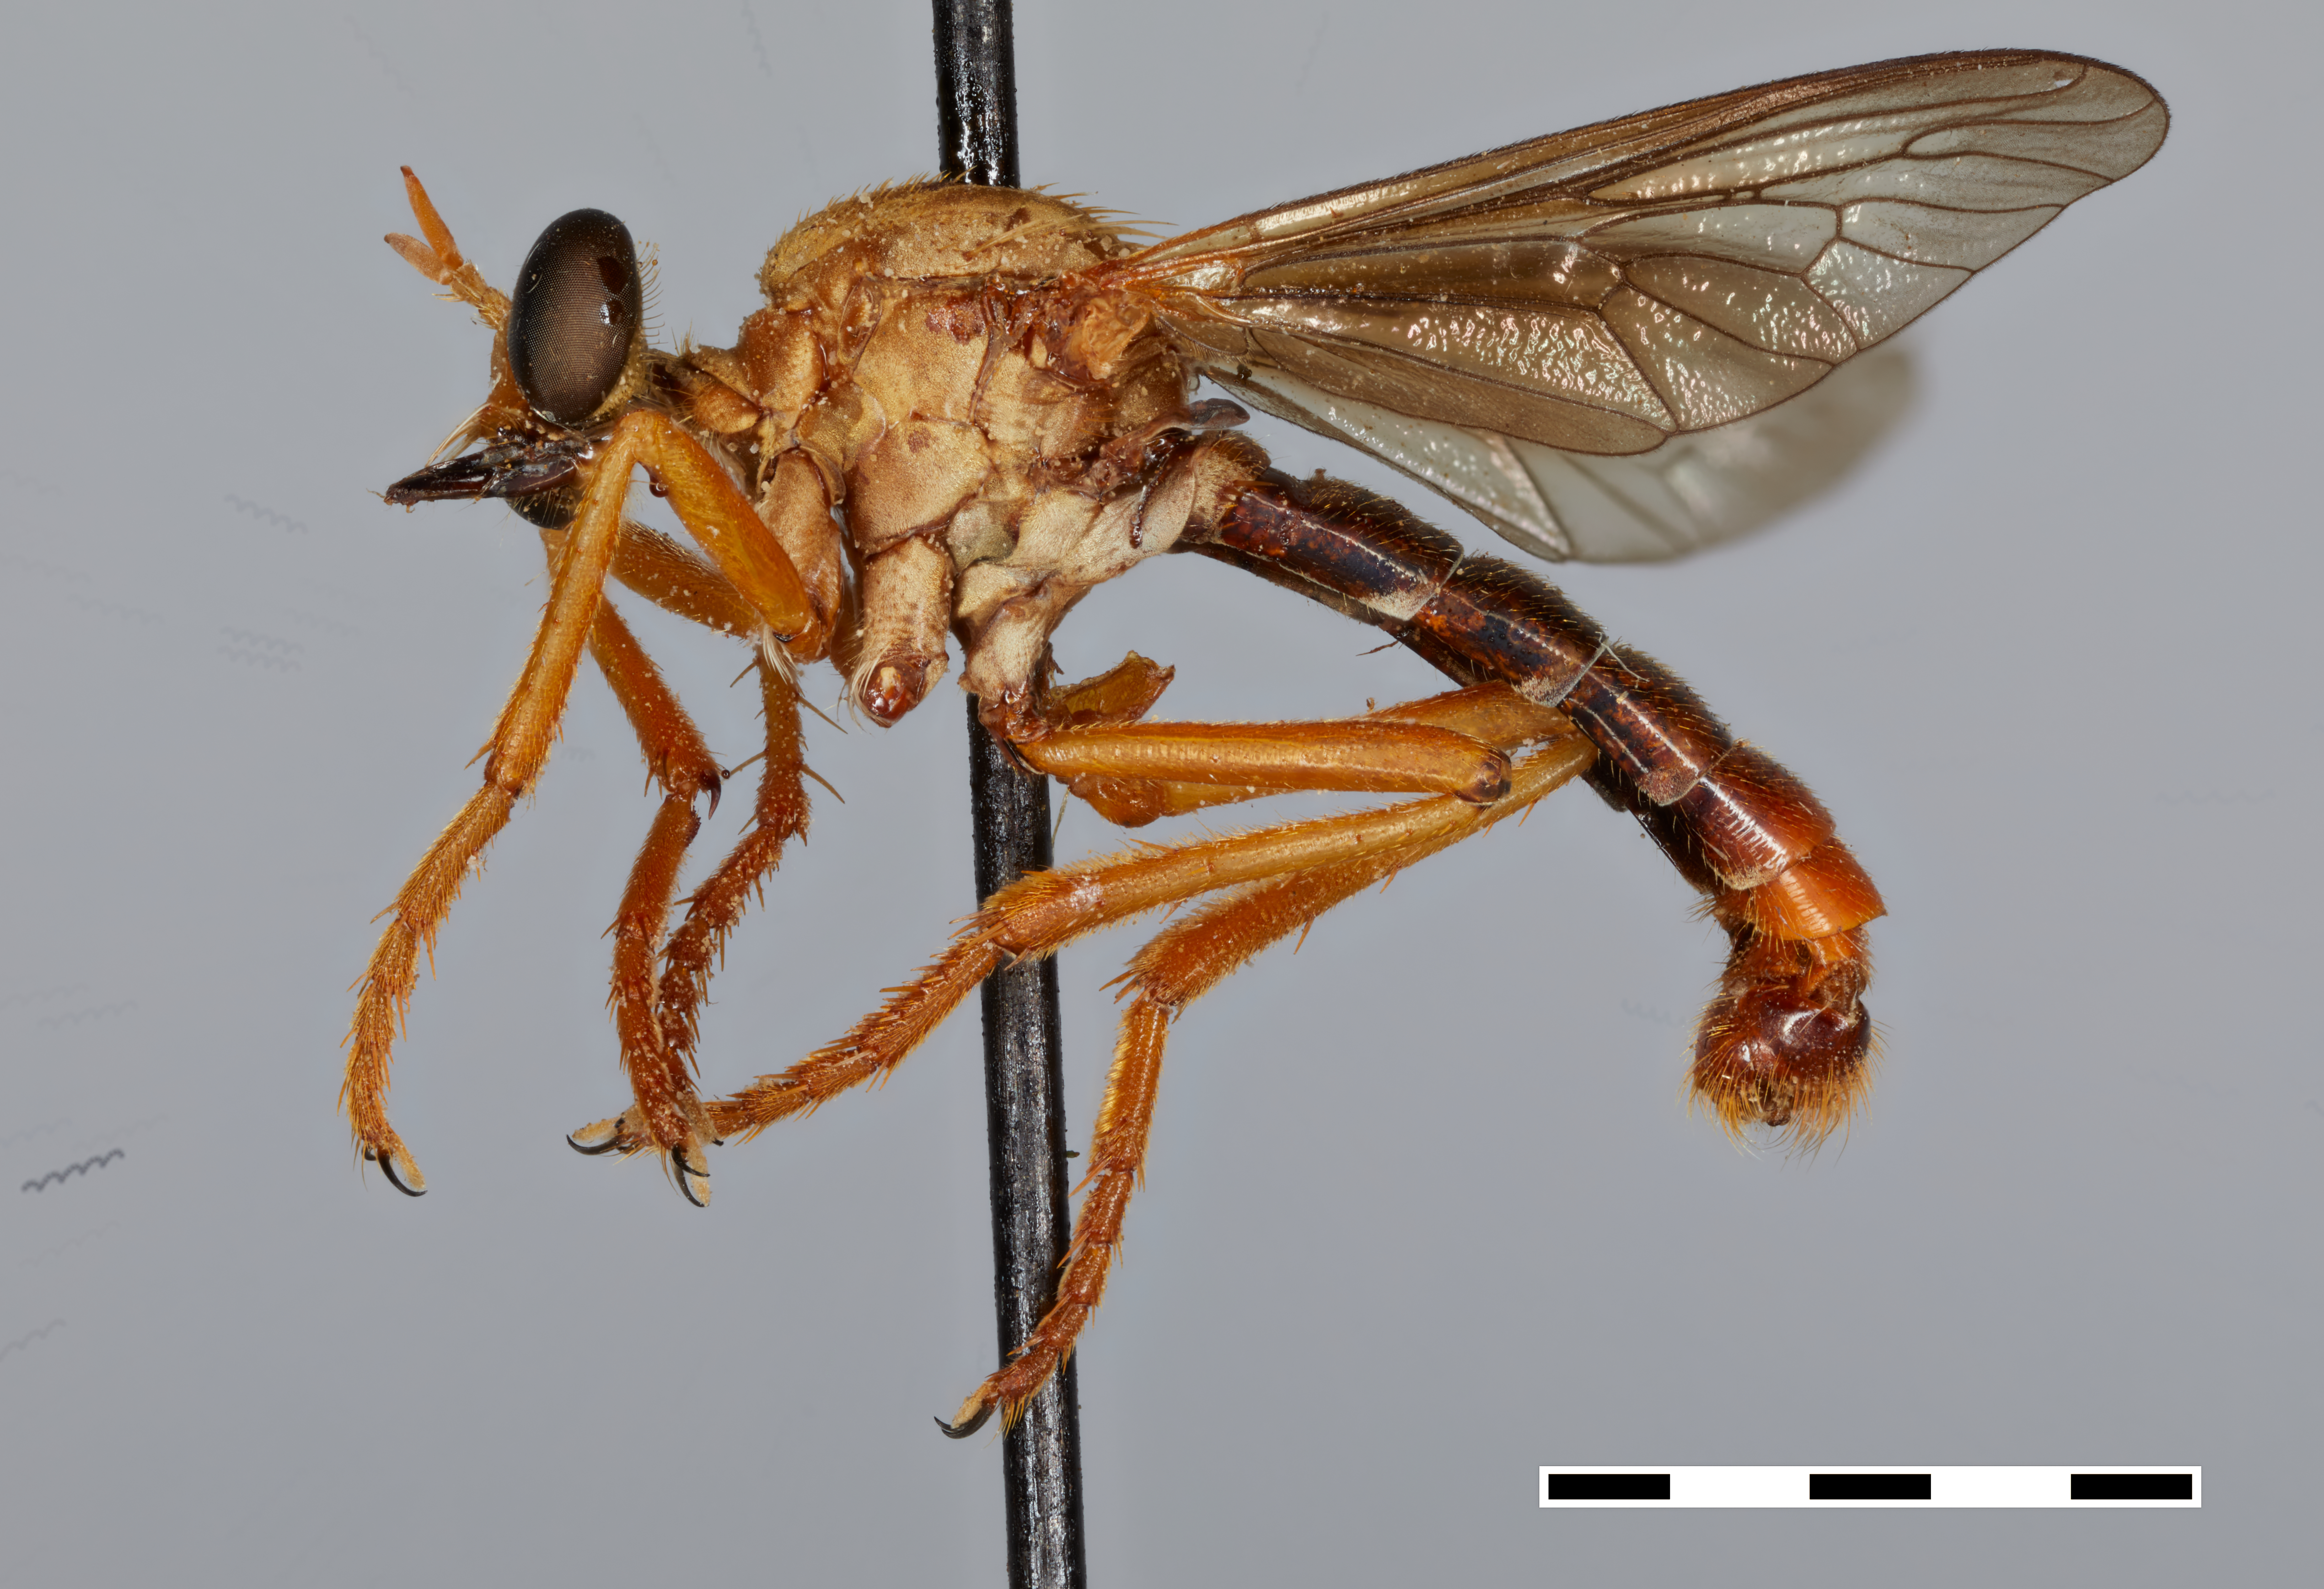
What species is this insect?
Saropogon solus
